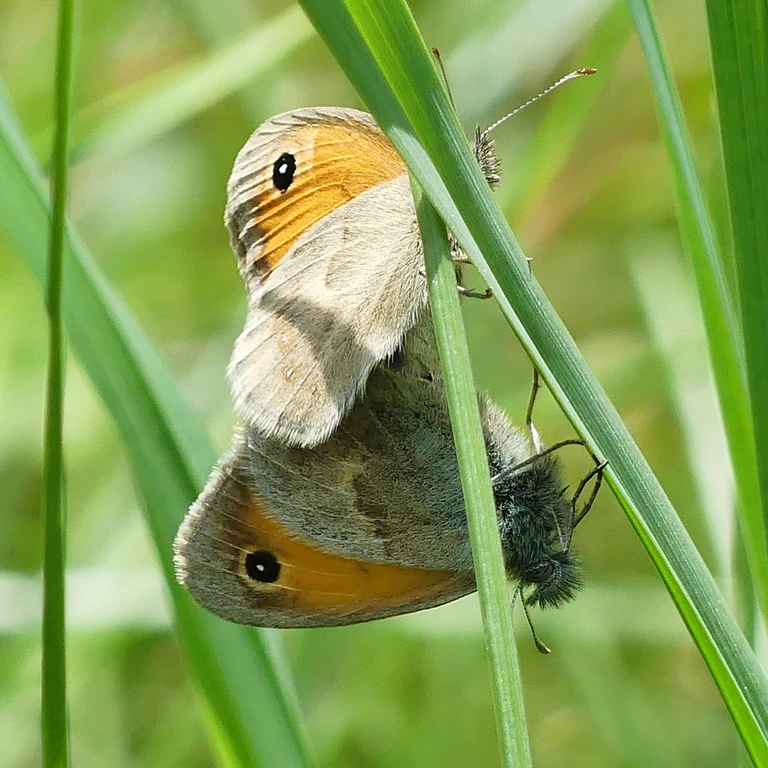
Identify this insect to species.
Coenonympha pamphilus
